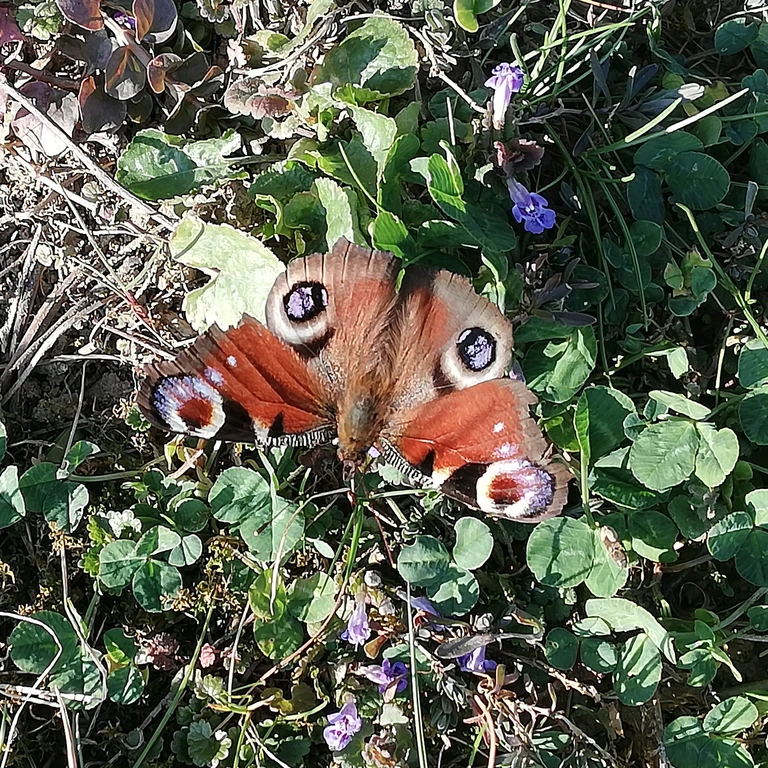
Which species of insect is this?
Aglais io
